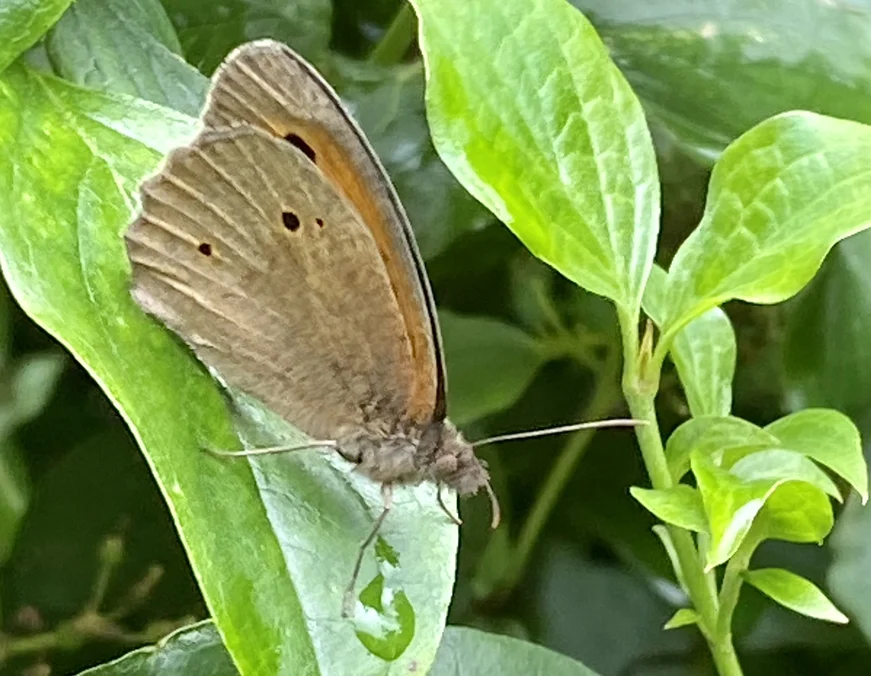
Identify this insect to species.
Maniola jurtina
